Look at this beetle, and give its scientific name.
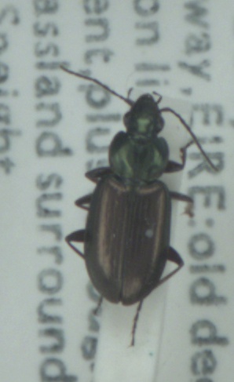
Agonum muelleri
